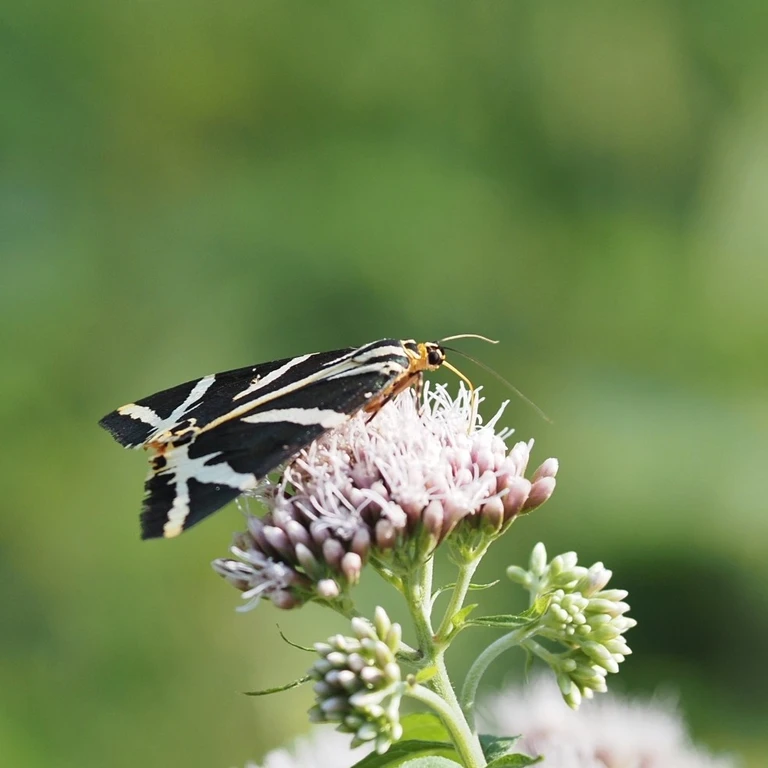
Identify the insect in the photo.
Euplagia quadripunctaria
